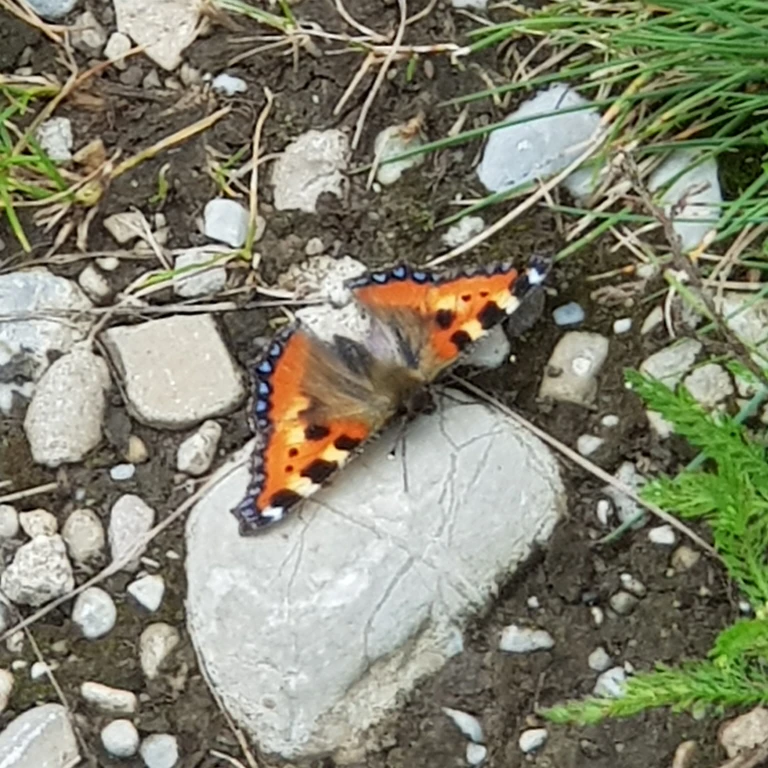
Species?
Aglais urticae
